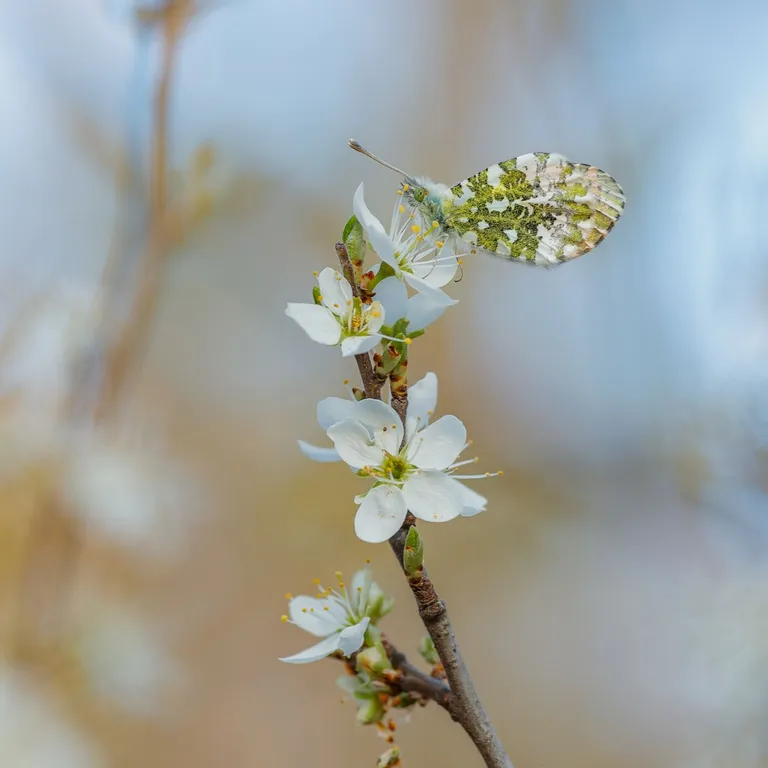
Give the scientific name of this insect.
Anthocharis cardamines
